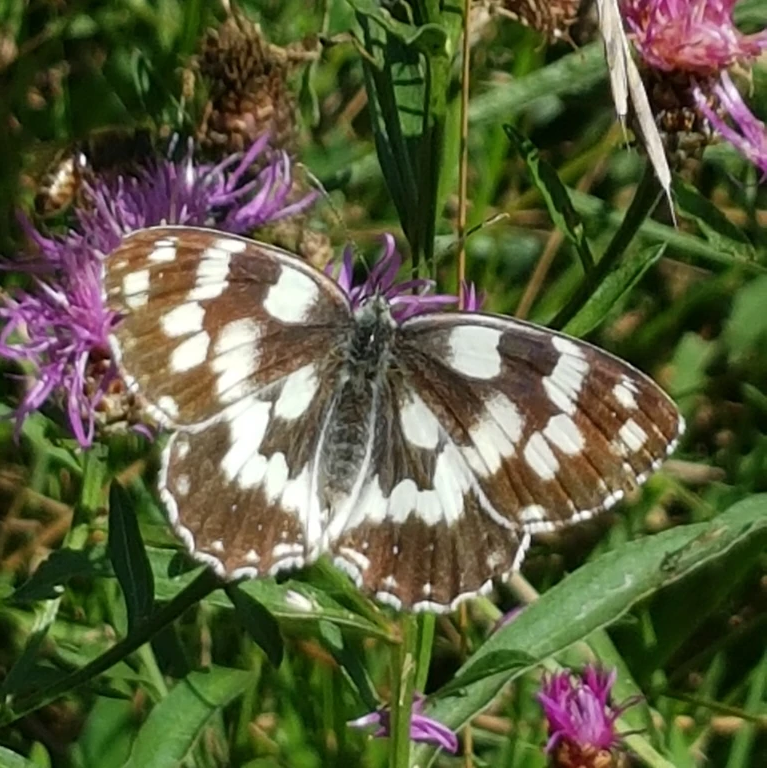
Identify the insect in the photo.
Melanargia galathea
